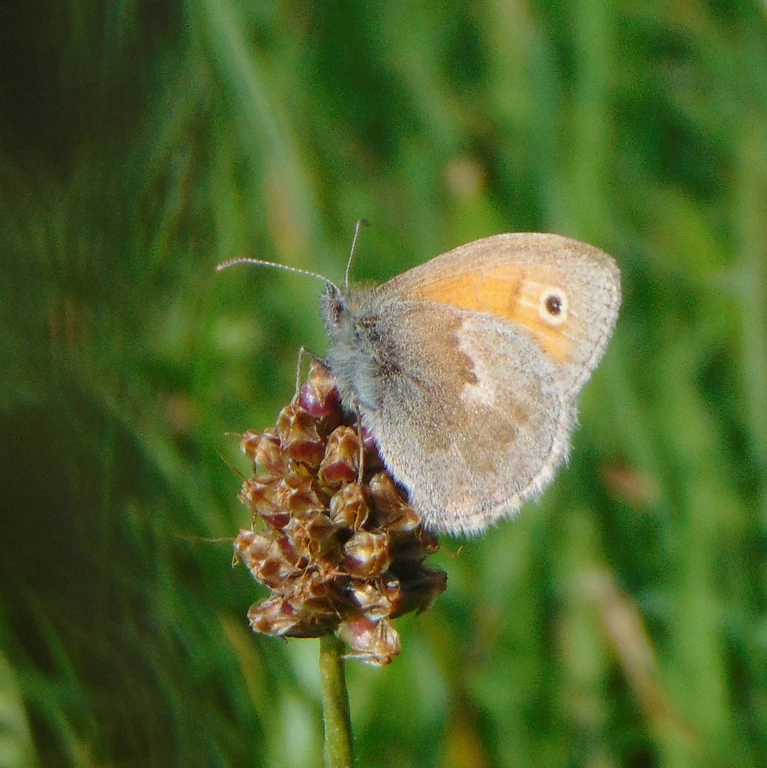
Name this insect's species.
Coenonympha pamphilus
